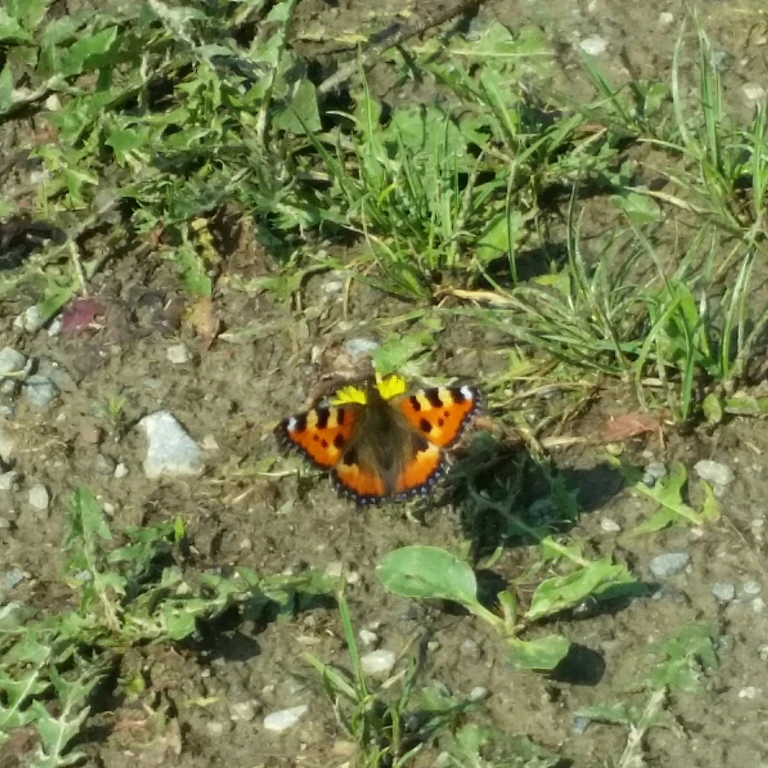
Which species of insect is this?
Aglais urticae
